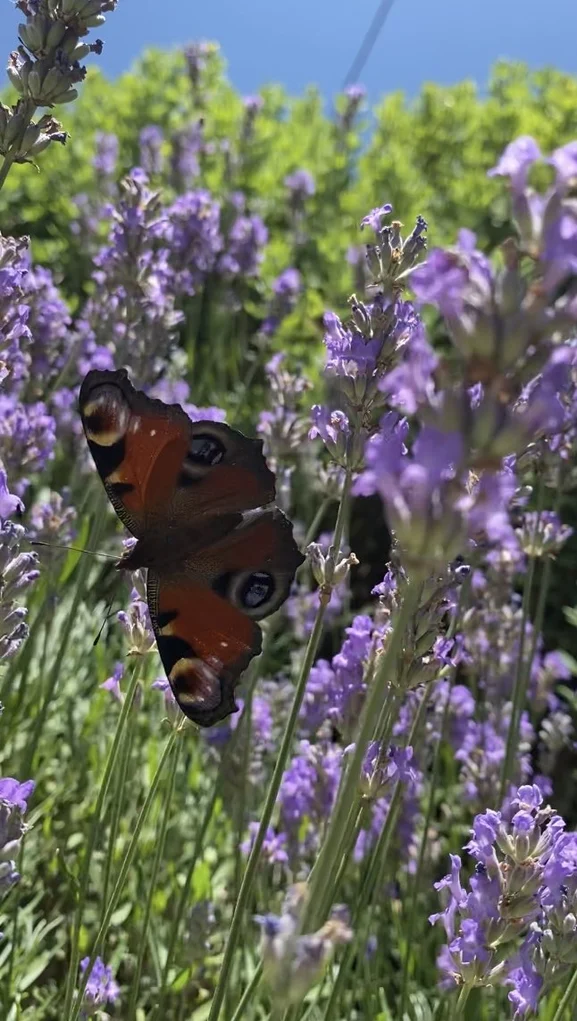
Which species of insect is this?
Aglais io
